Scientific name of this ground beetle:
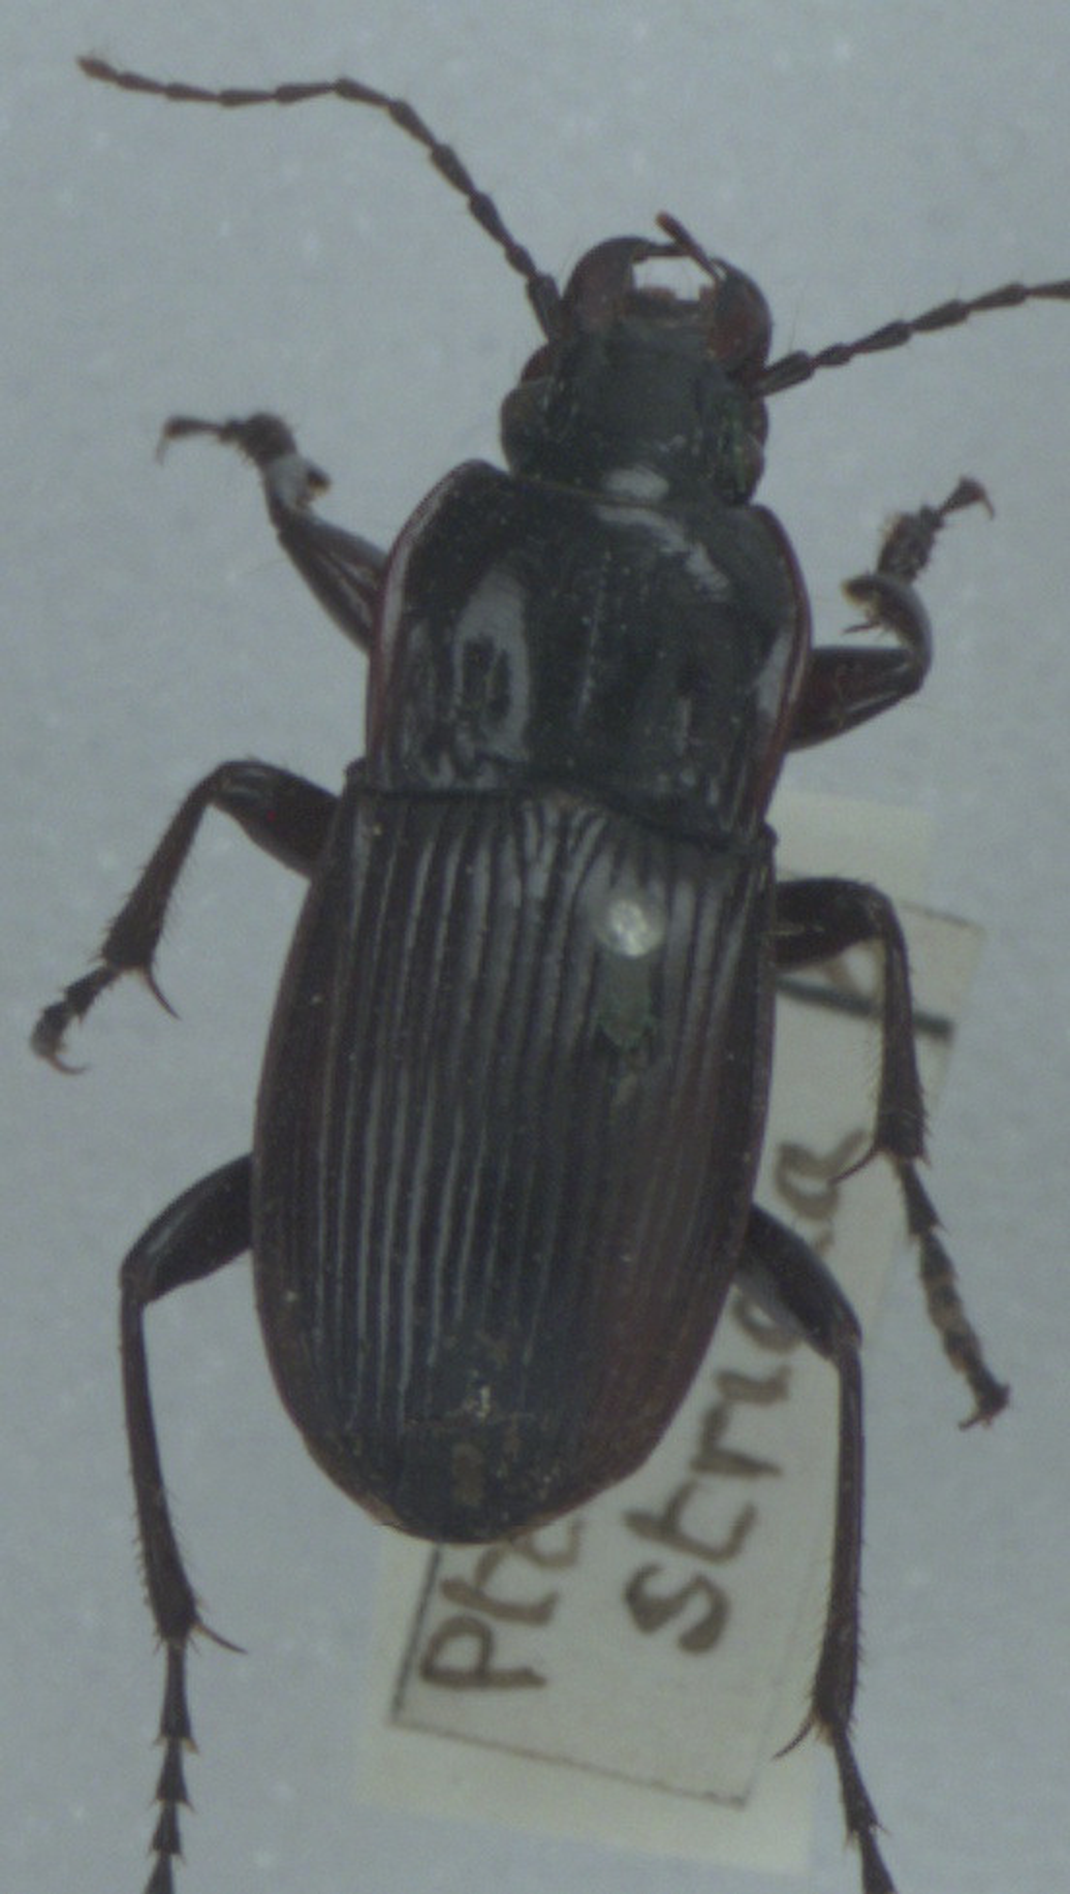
Abax parallelepipedus
